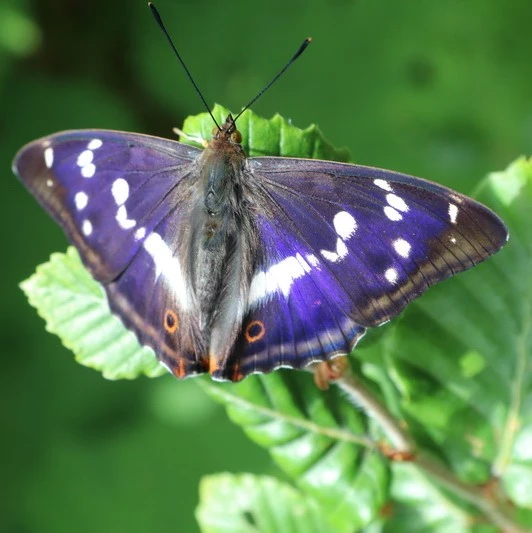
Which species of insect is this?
Apatura iris
